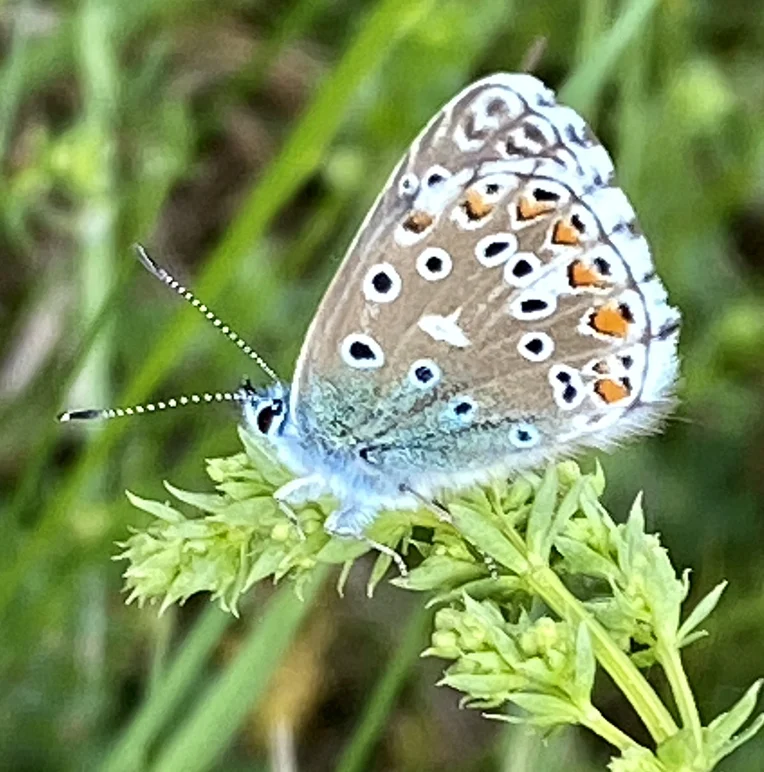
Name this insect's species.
Lysandra bellargus
